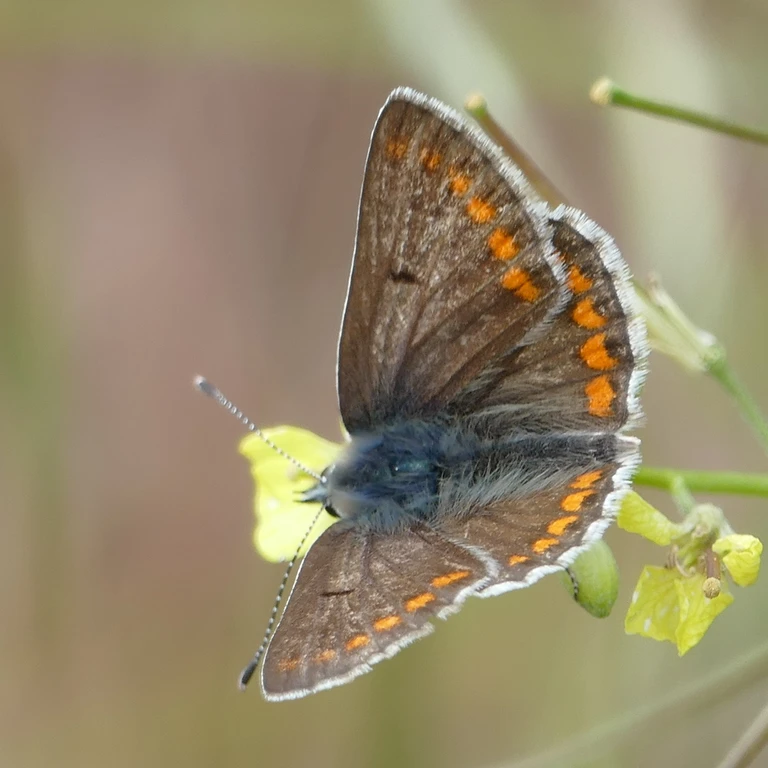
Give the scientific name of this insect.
Aricia agestis/artaxerxes
